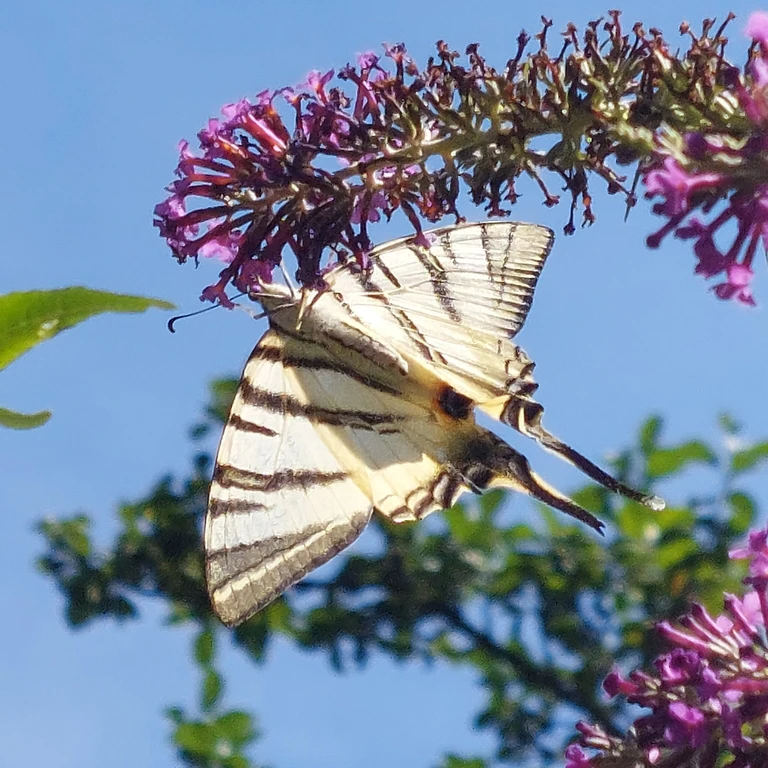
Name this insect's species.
Iphiclides podalirius
